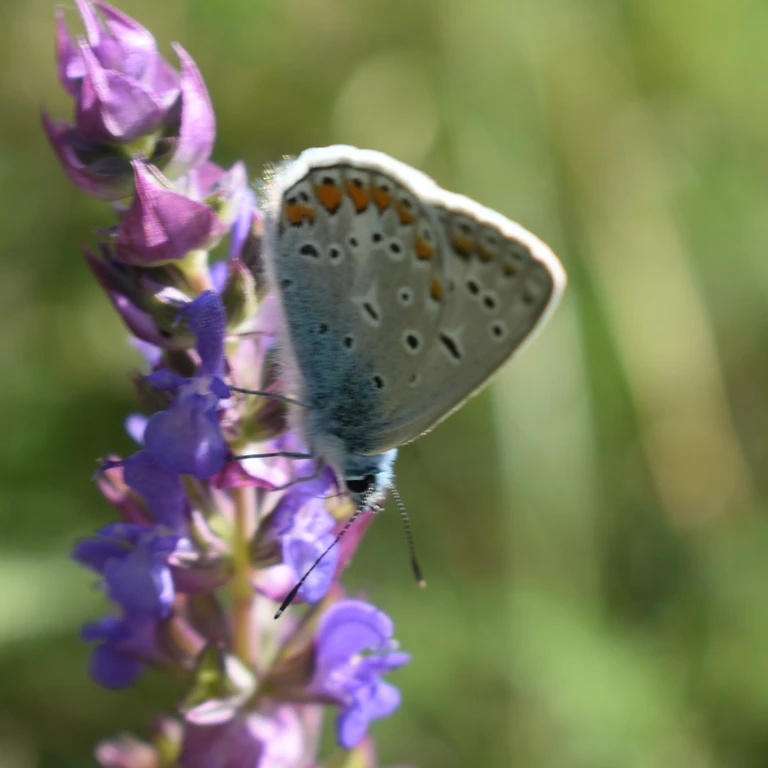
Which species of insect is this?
Polyommatus icarus
